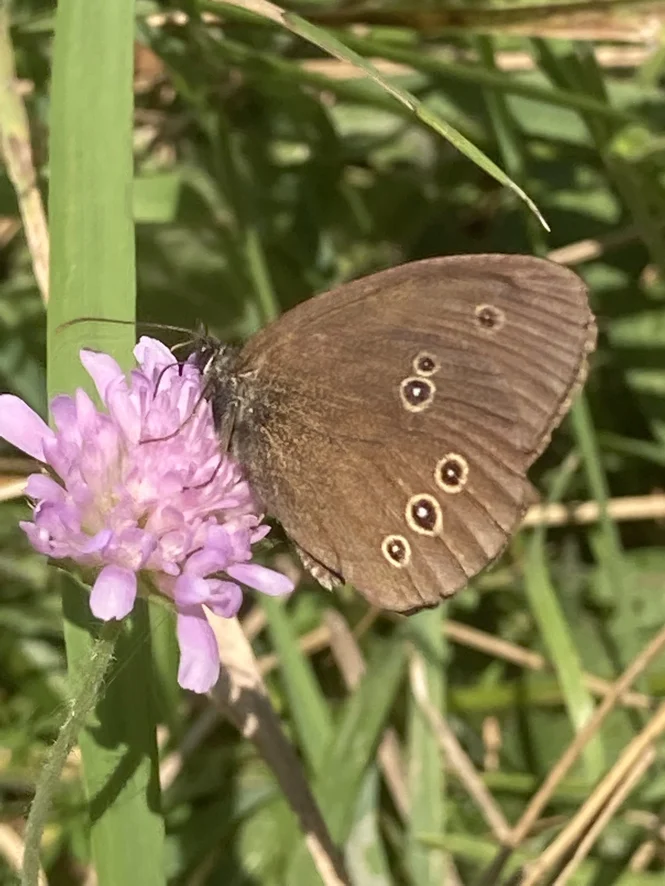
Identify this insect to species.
Aphantopus hyperantus
